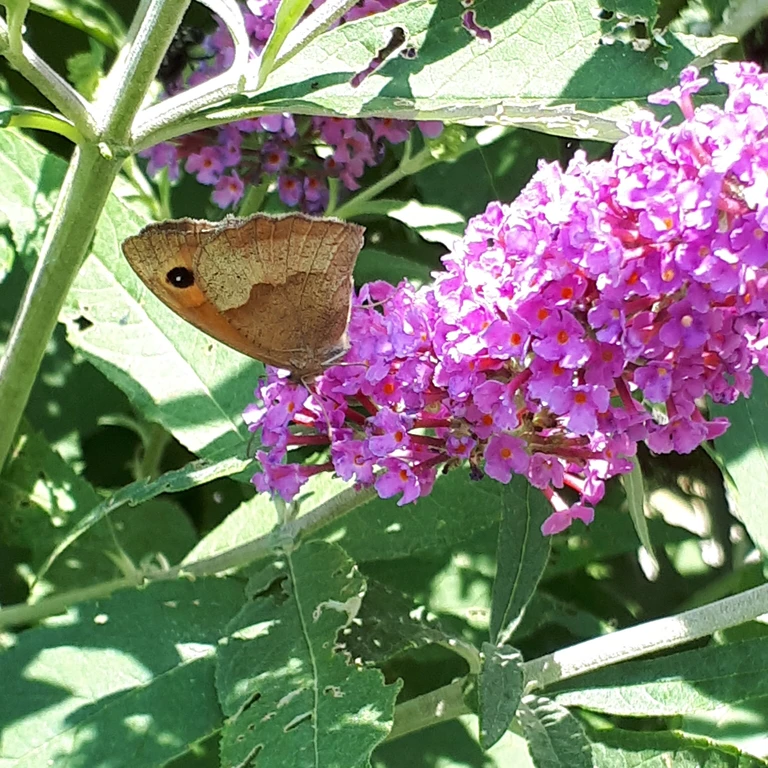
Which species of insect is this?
Maniola jurtina
